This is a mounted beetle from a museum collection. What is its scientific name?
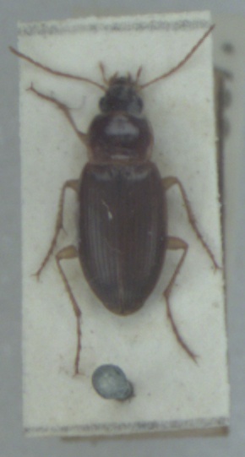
Calathus mollis
